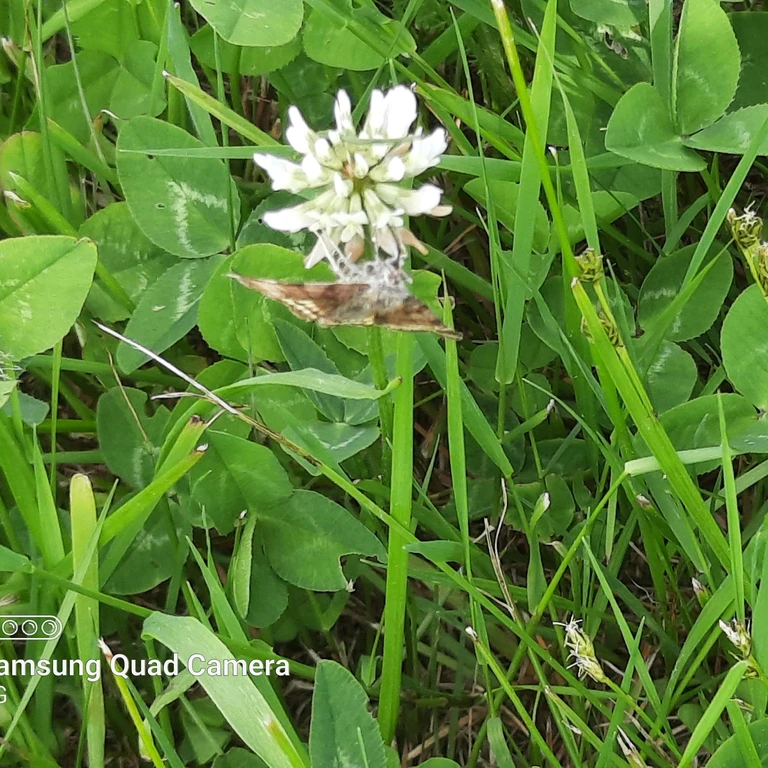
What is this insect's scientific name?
Euclidia glyphica
